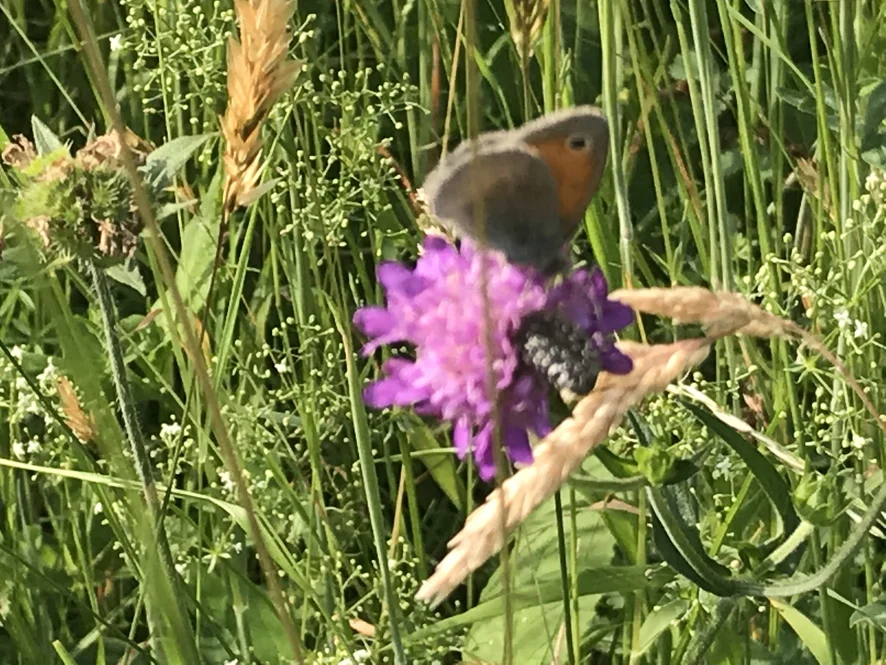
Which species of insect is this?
Coenonympha pamphilus
